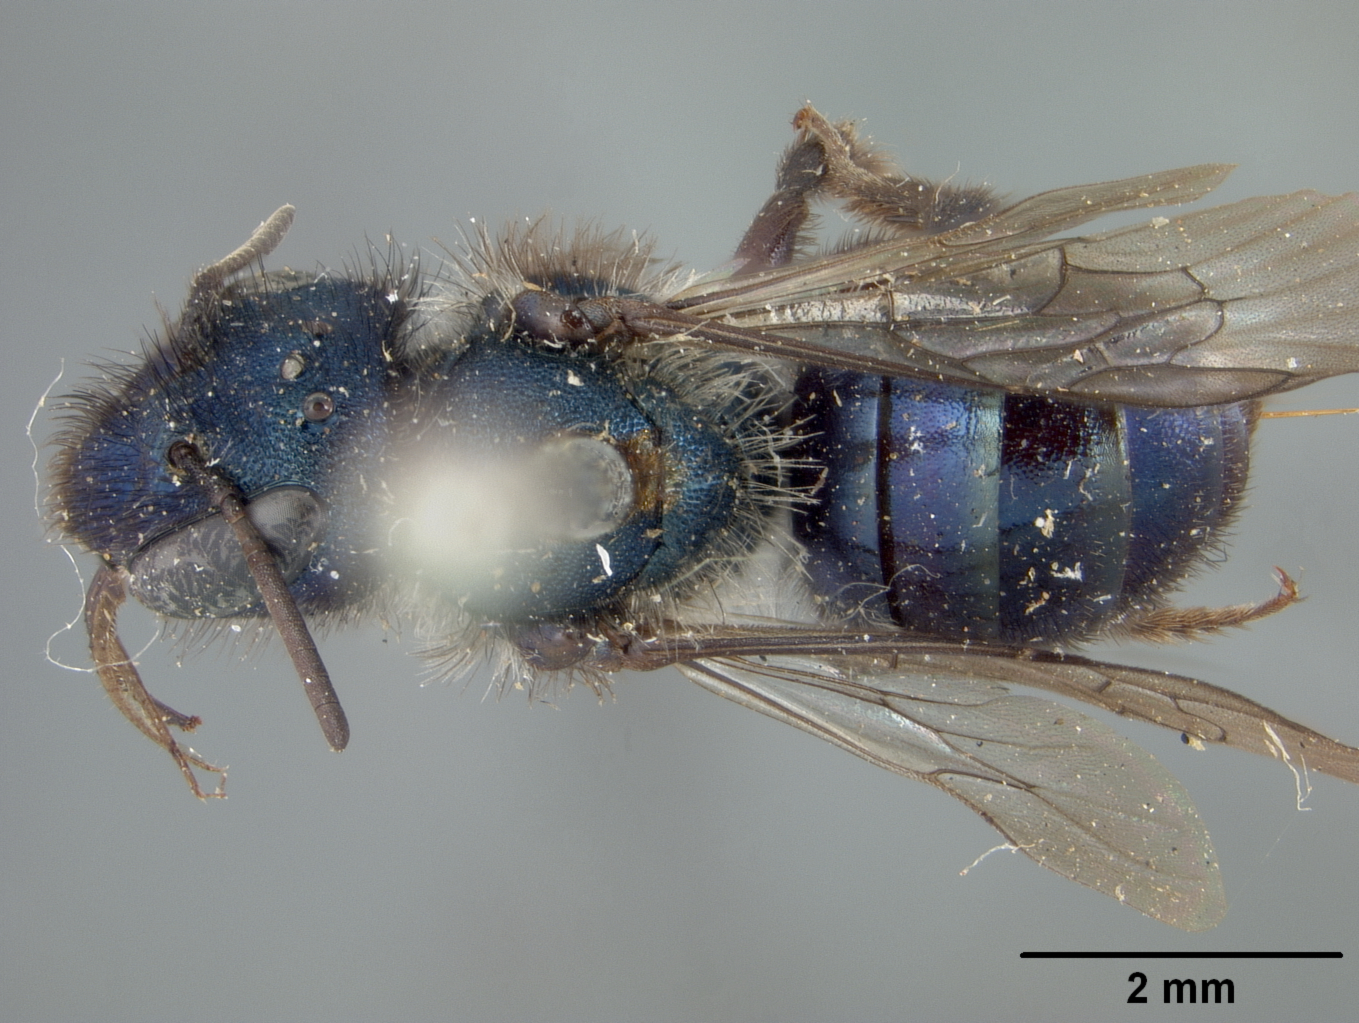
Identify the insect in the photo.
Osmia hypoleuca
